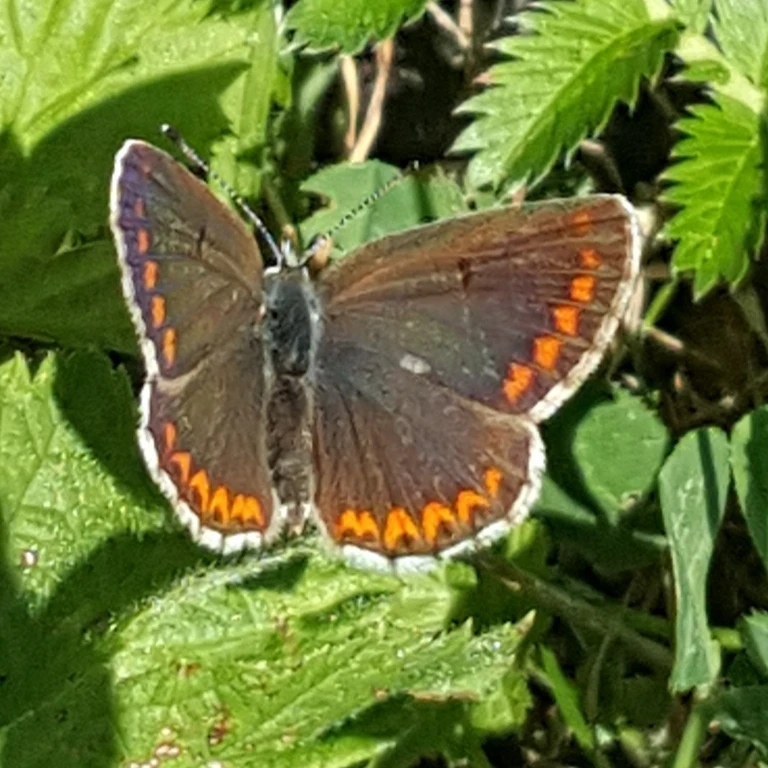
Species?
Aricia agestis/artaxerxes
